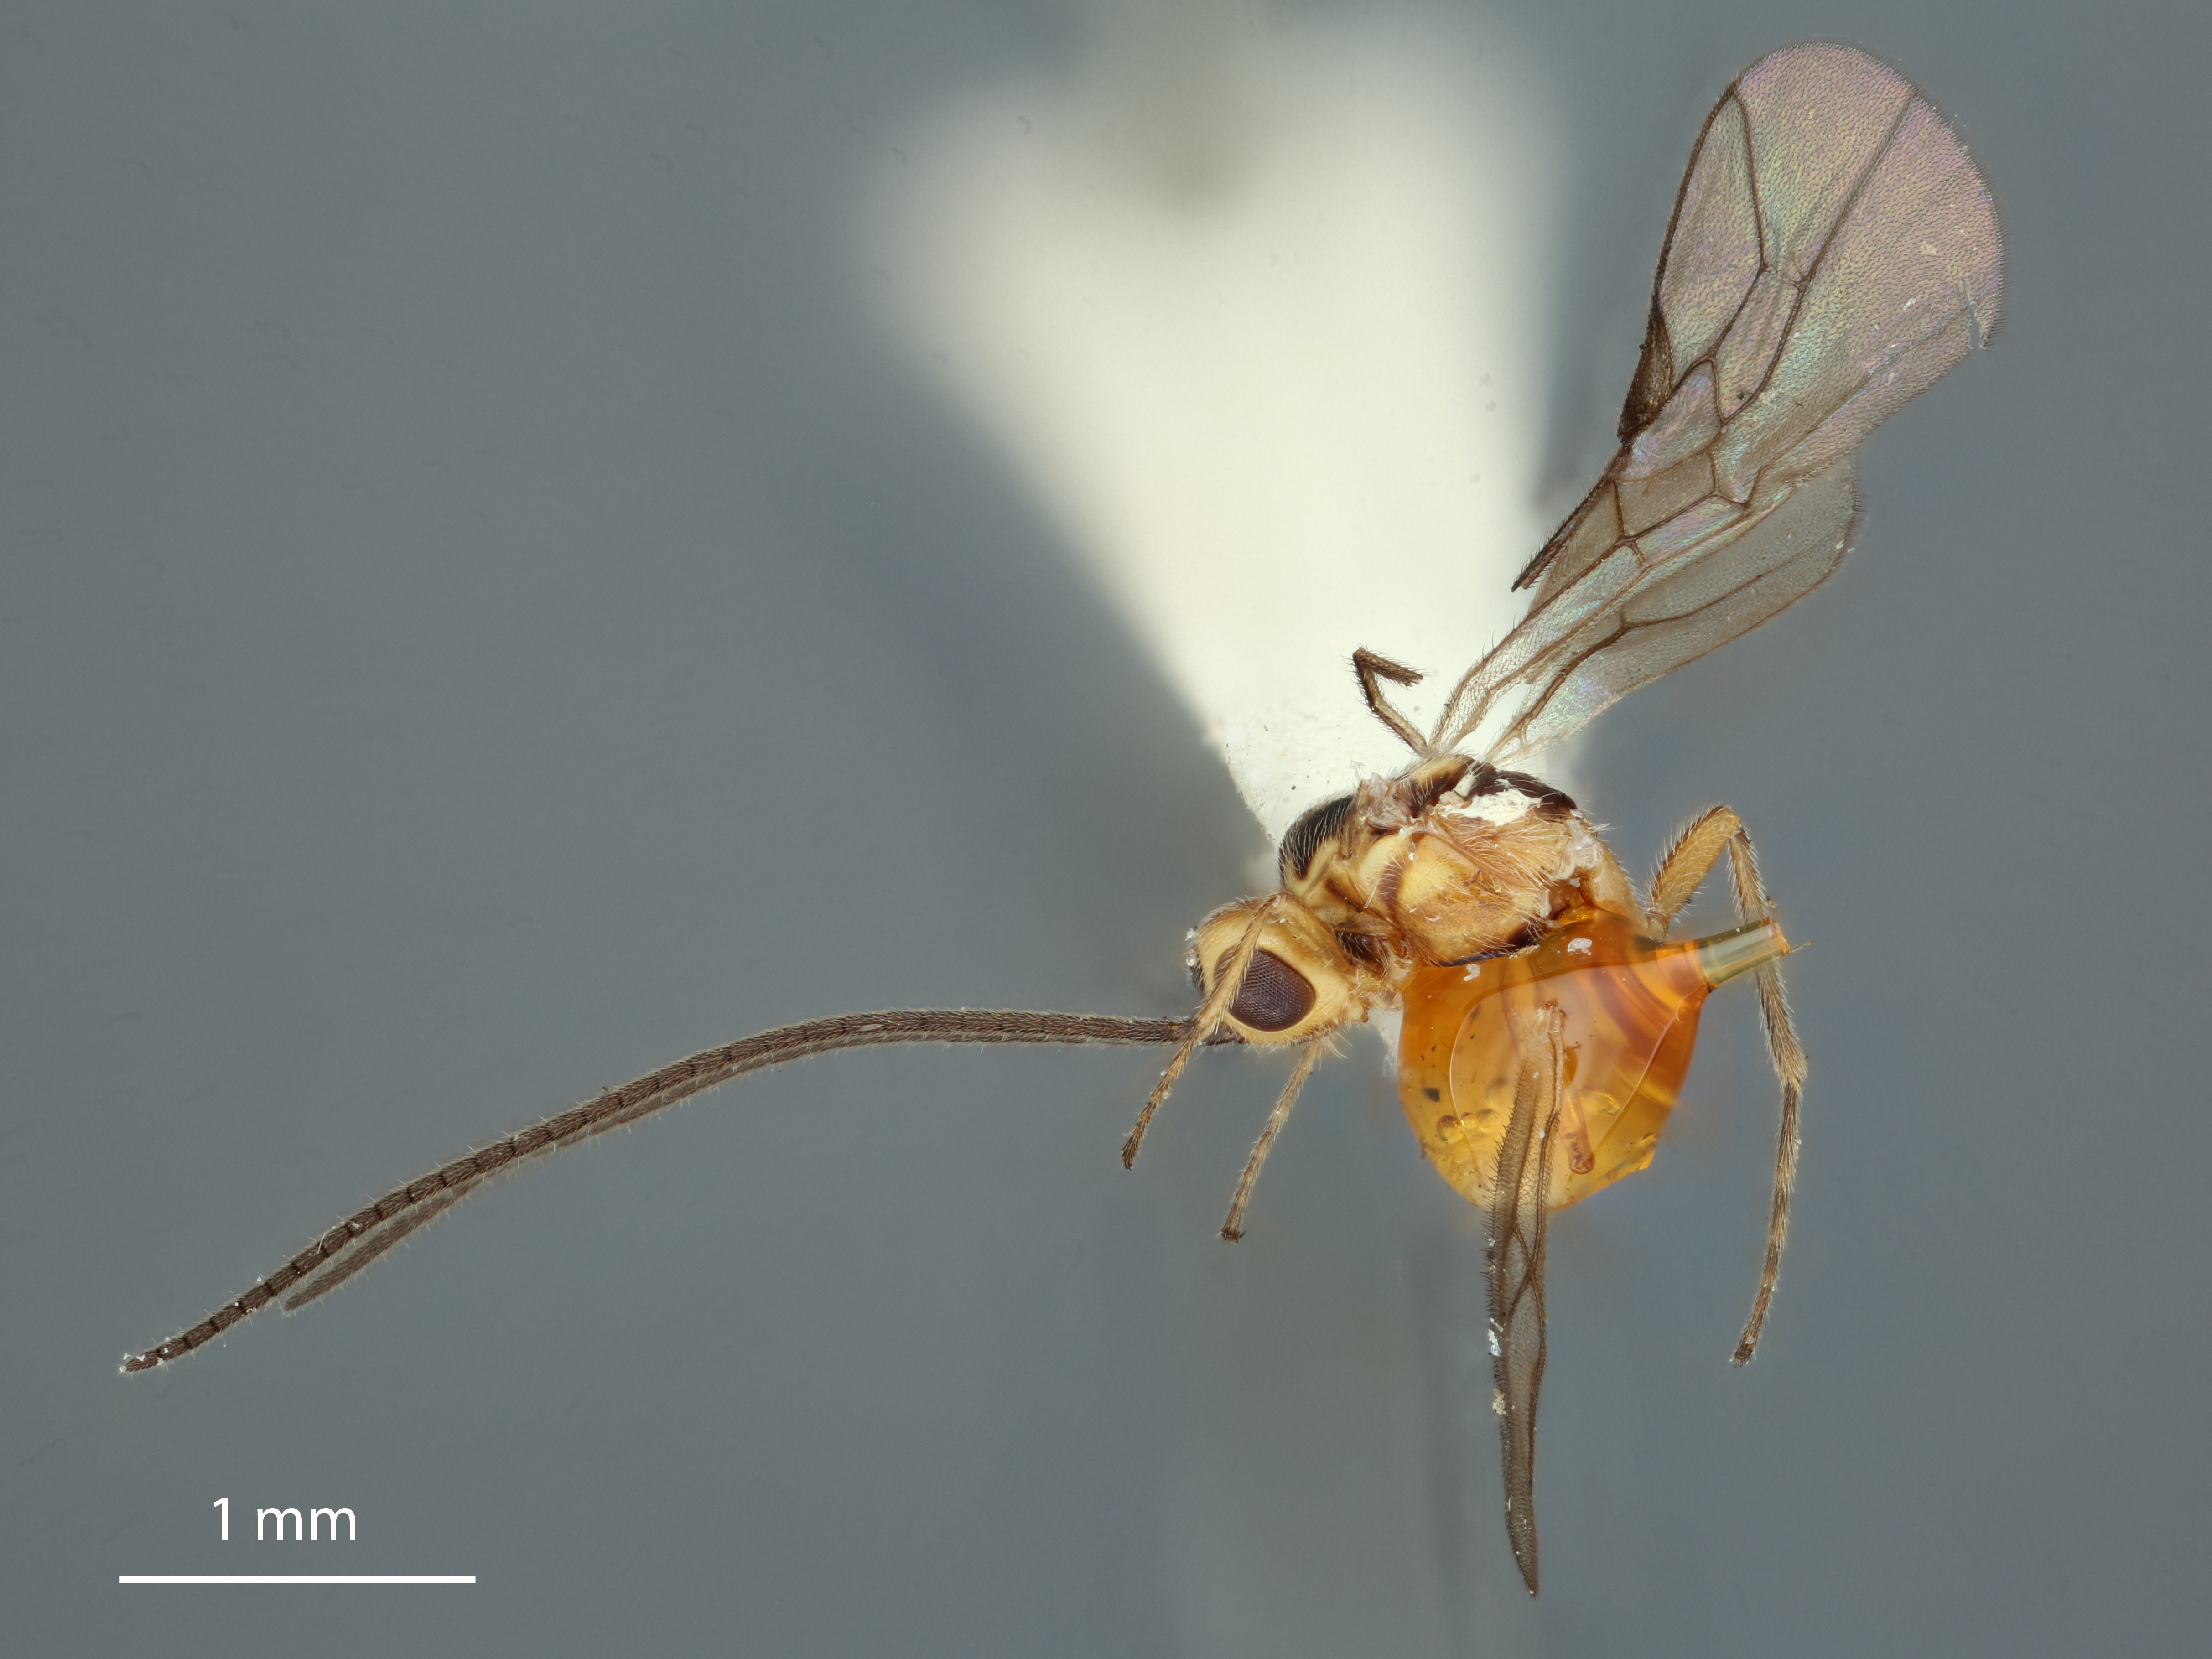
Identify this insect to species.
Microbracon luteiceps
